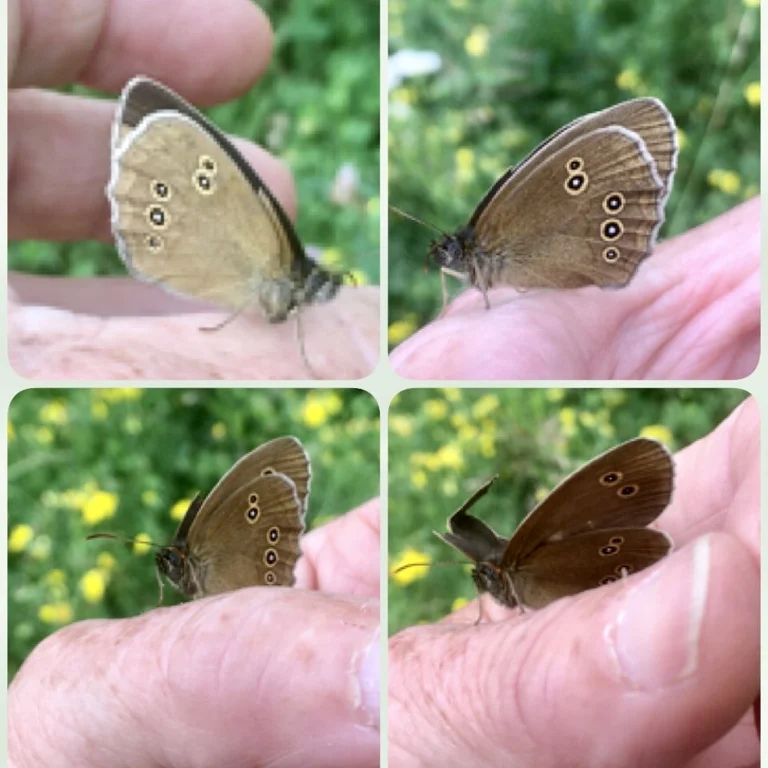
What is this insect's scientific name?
Aphantopus hyperantus
